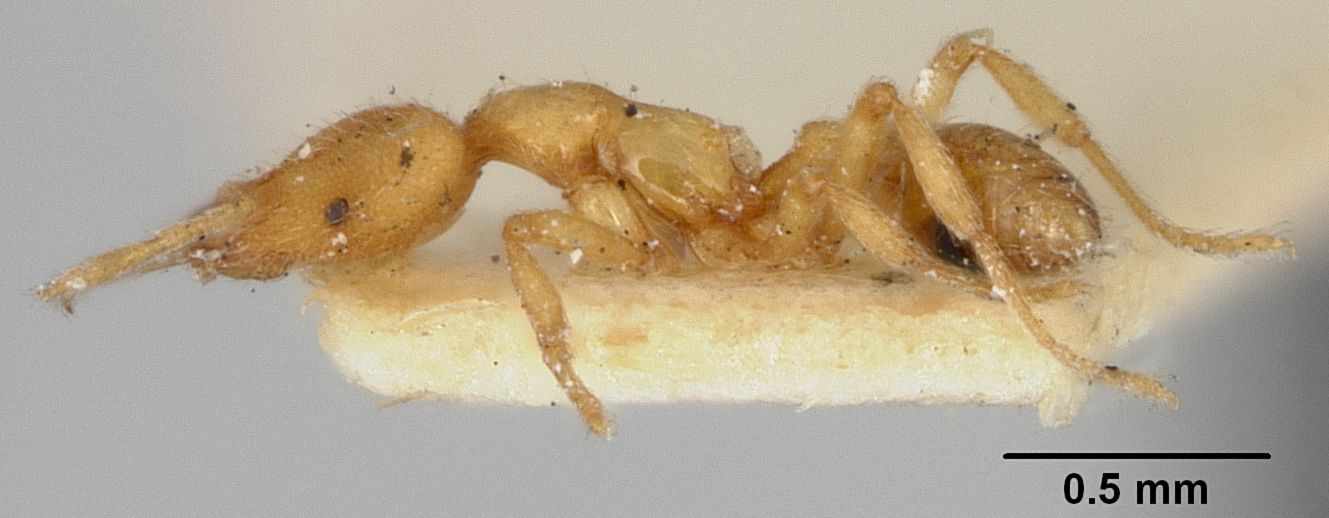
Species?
Strumigenys uichancoi
